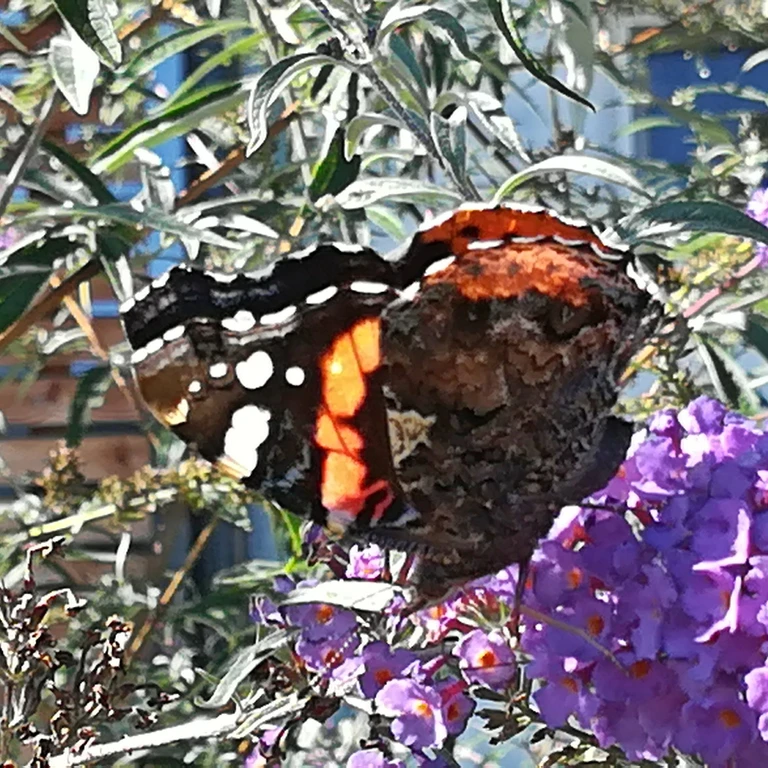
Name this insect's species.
Vanessa atalanta
